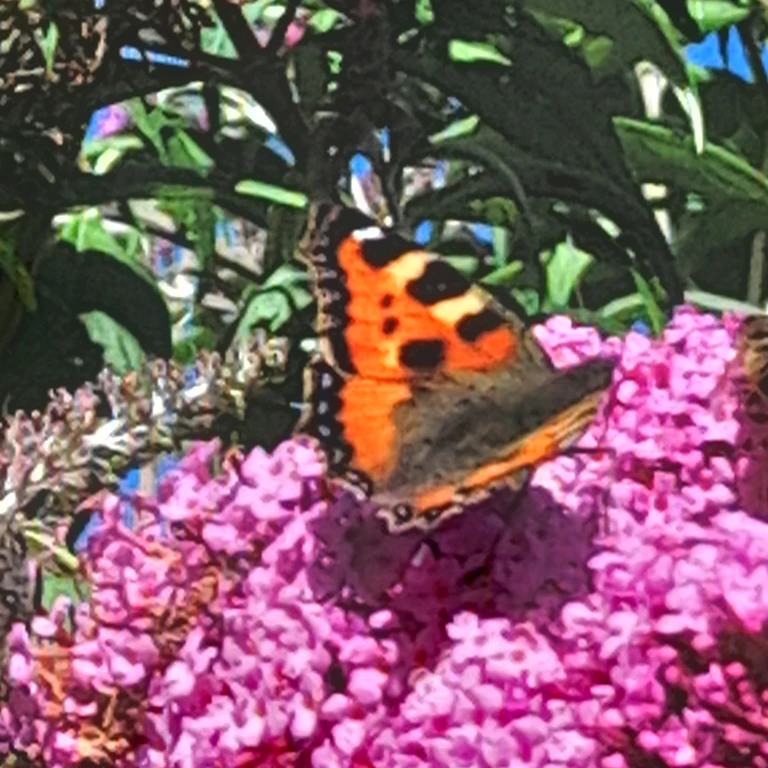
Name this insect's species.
Aglais urticae
